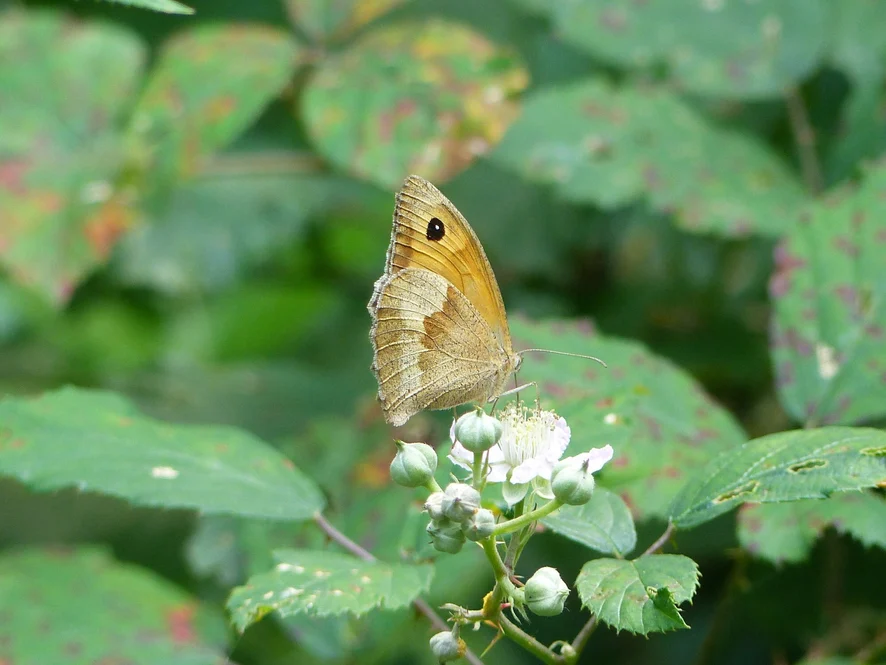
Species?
Maniola jurtina
